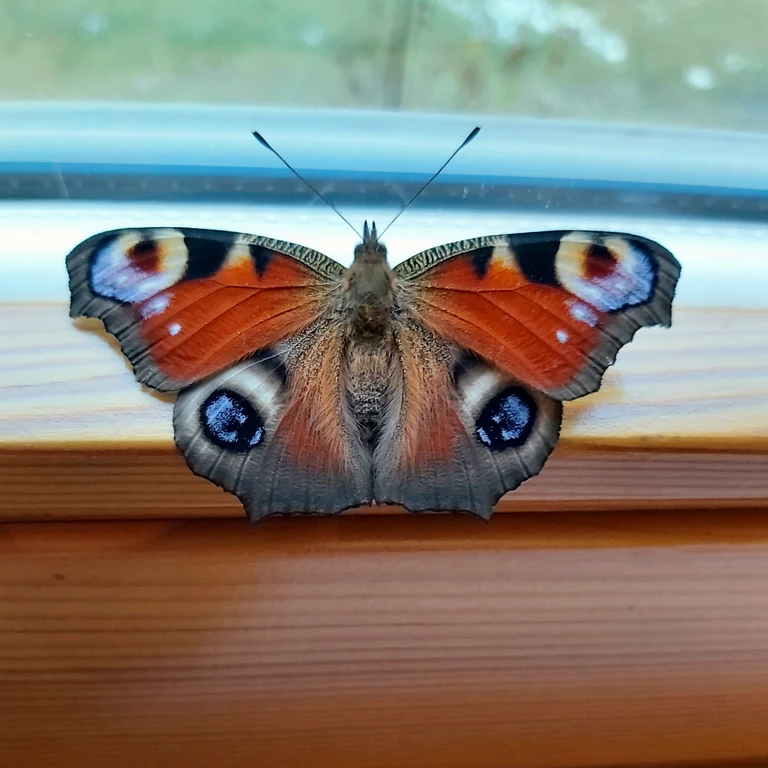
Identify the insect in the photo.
Aglais io
